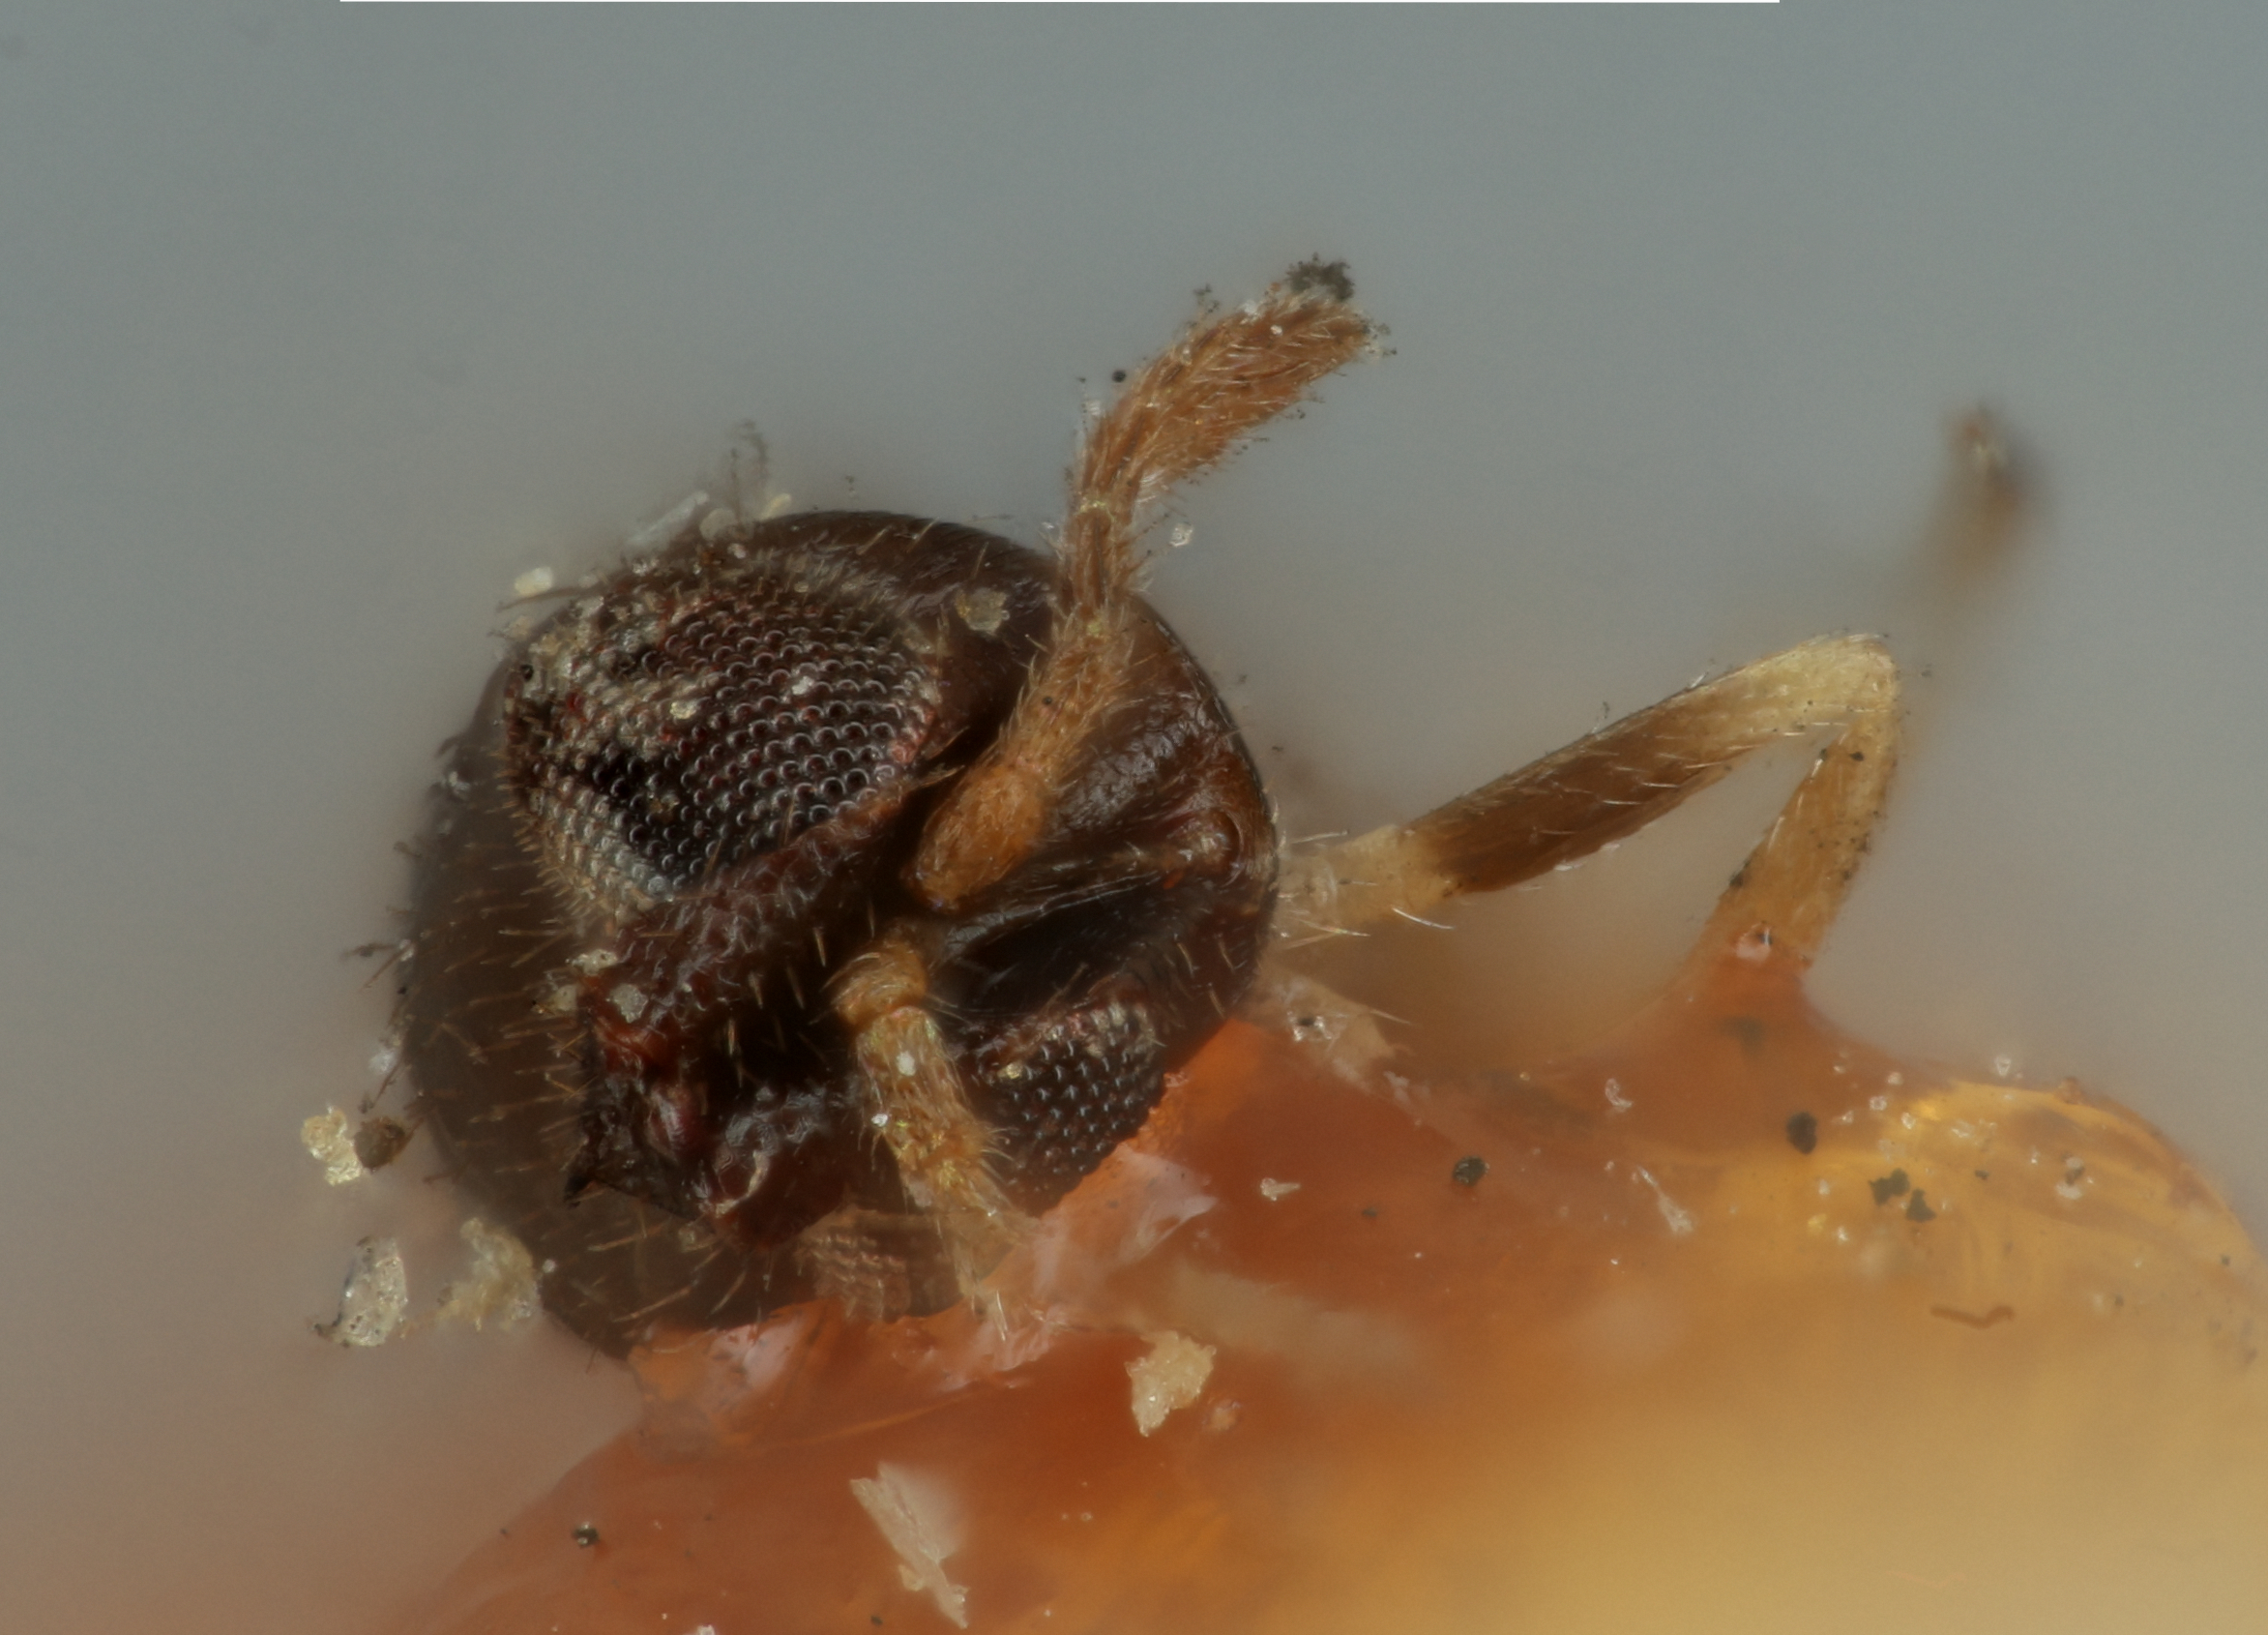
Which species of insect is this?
Coccophagus flavoscutellum
